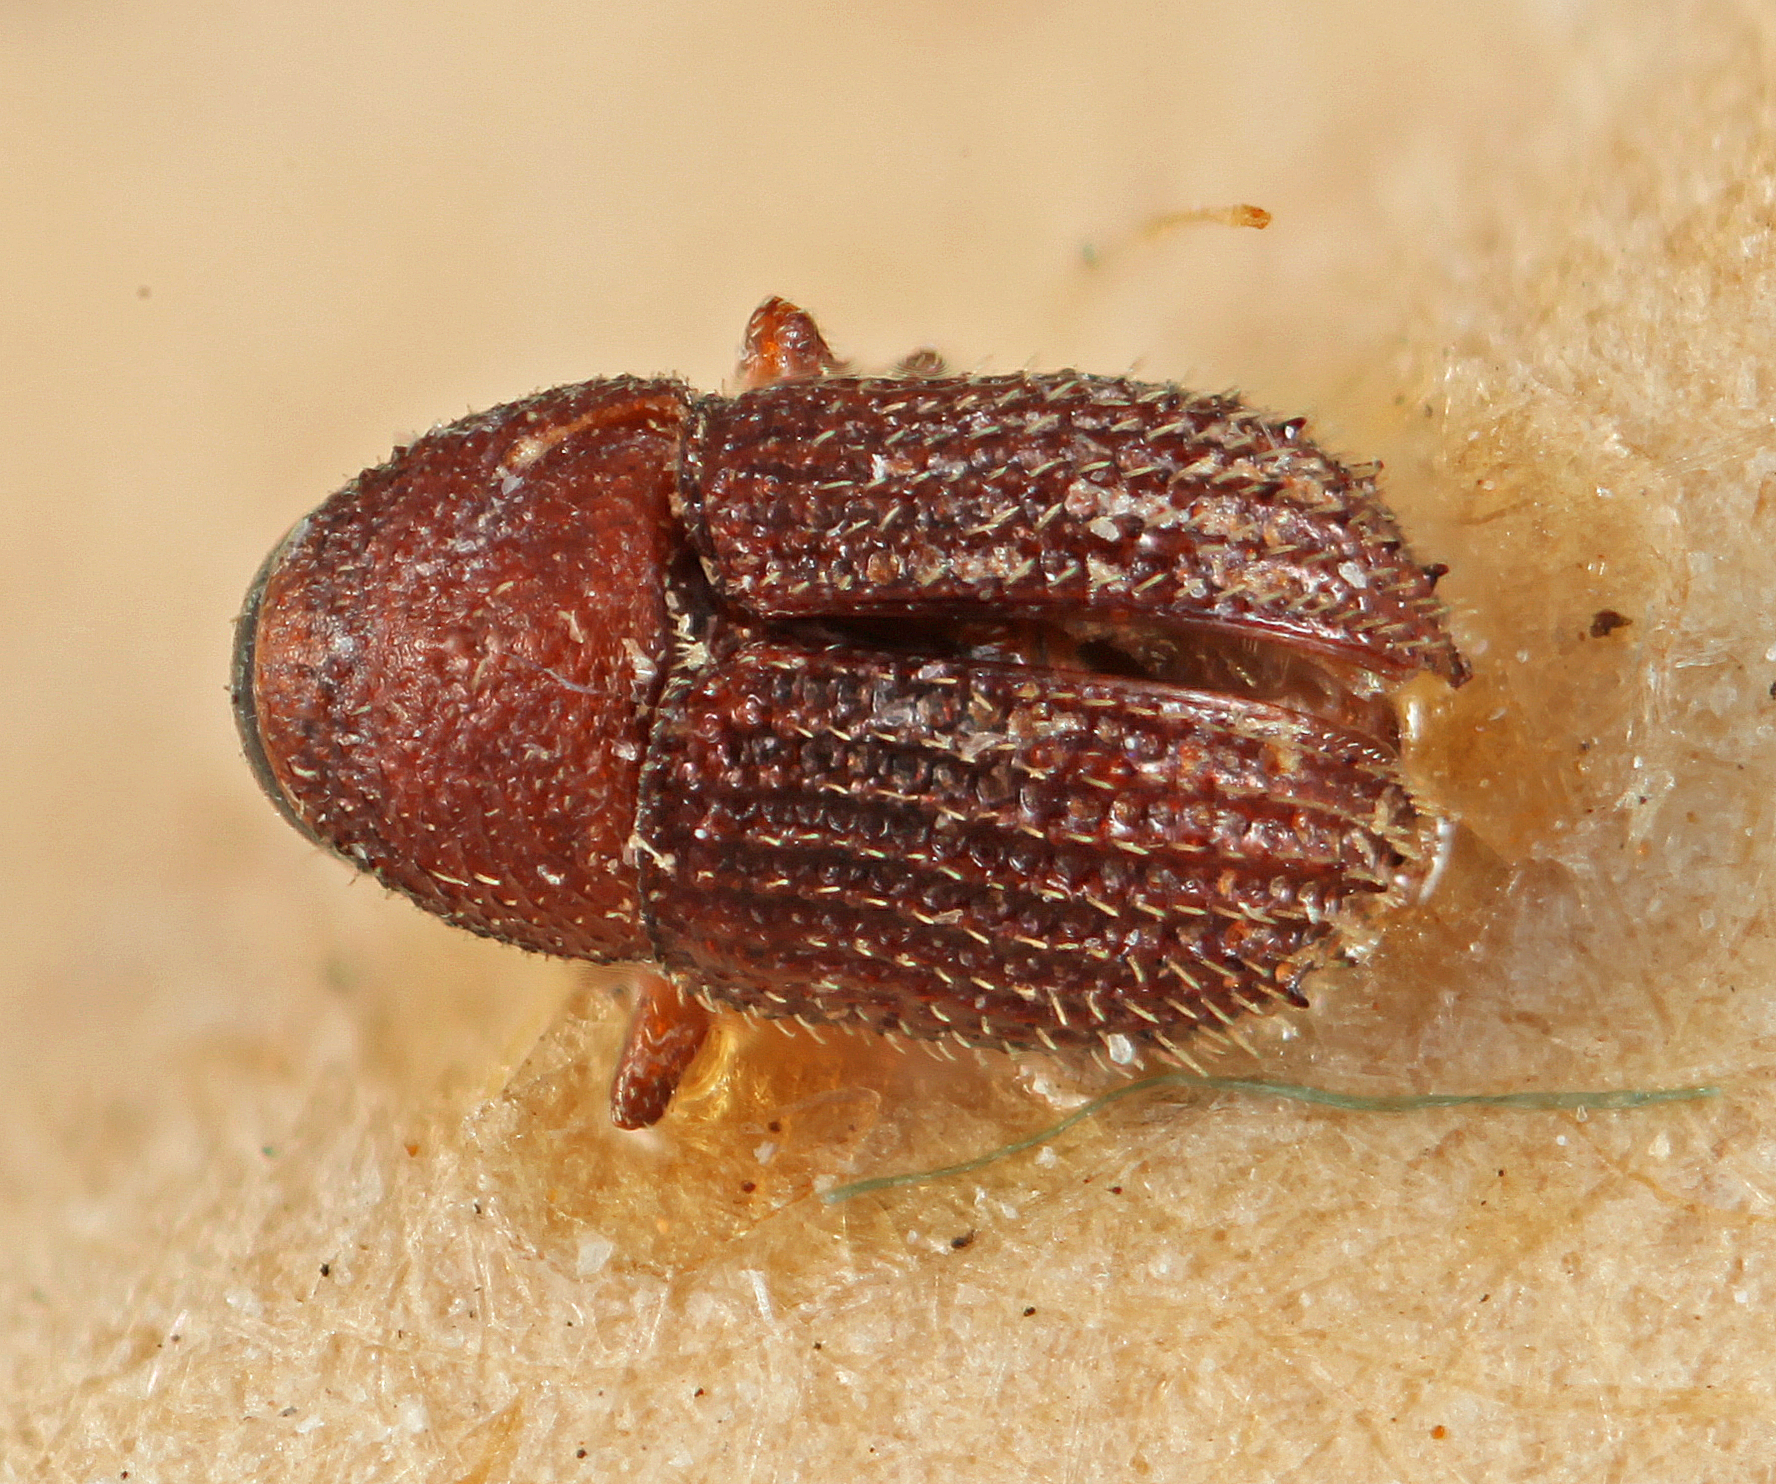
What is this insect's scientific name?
Phloeotribus insularis
